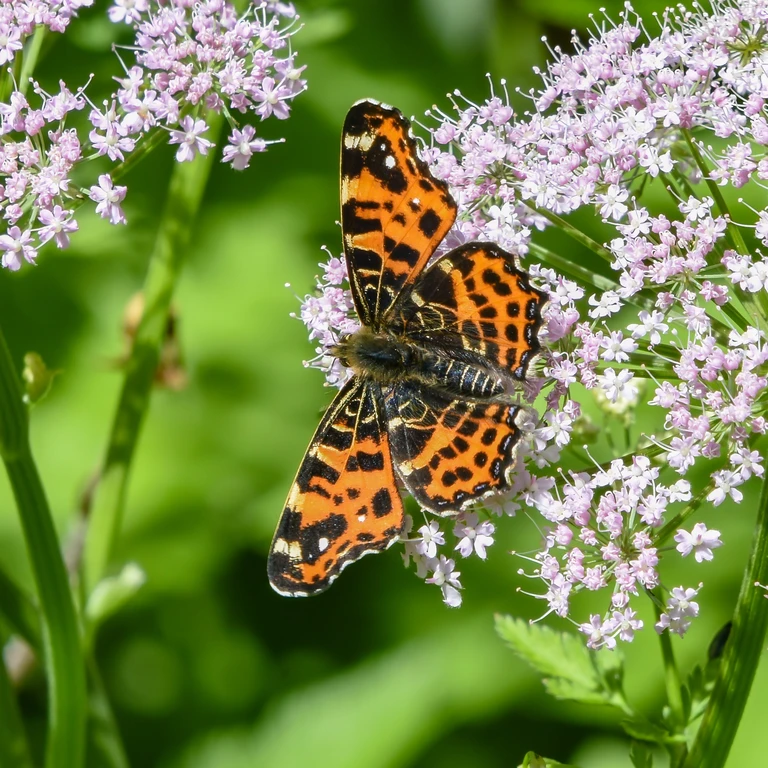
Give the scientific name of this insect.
Araschnia levana
